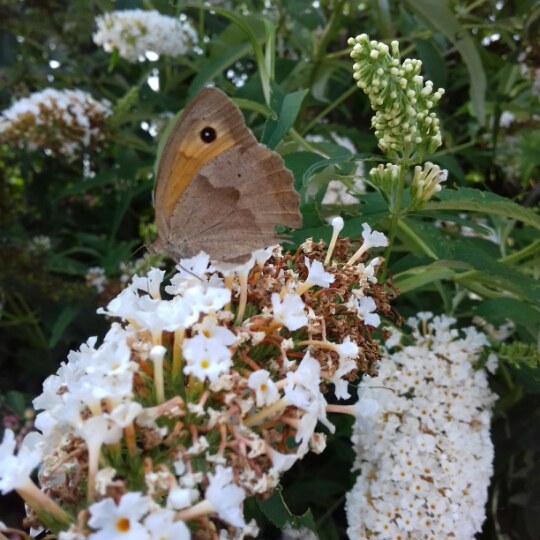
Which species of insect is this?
Maniola jurtina
